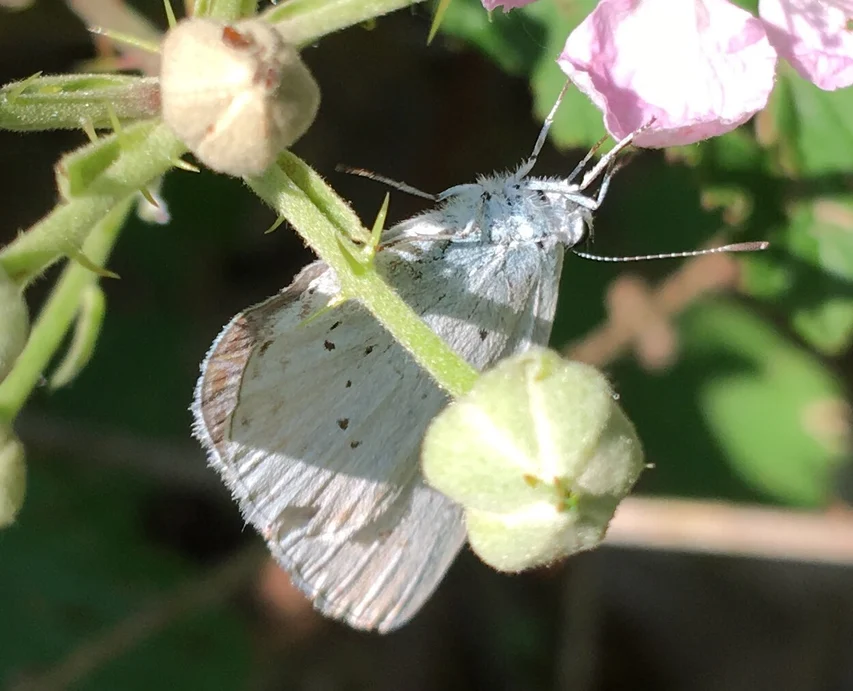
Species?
Celastrina argiolus
